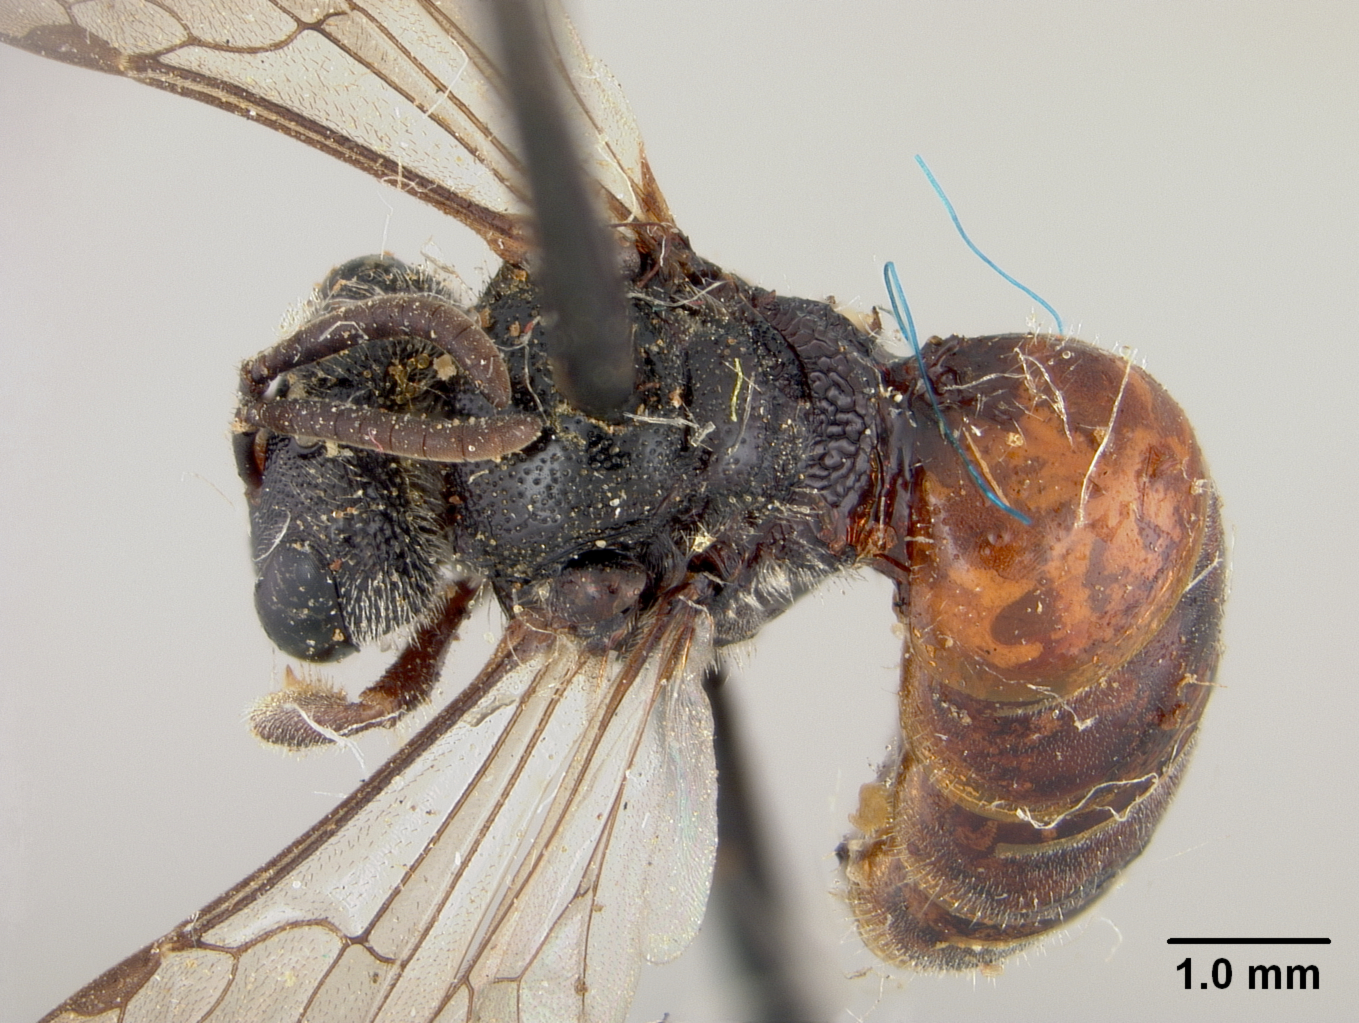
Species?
Sphecodes lautus
